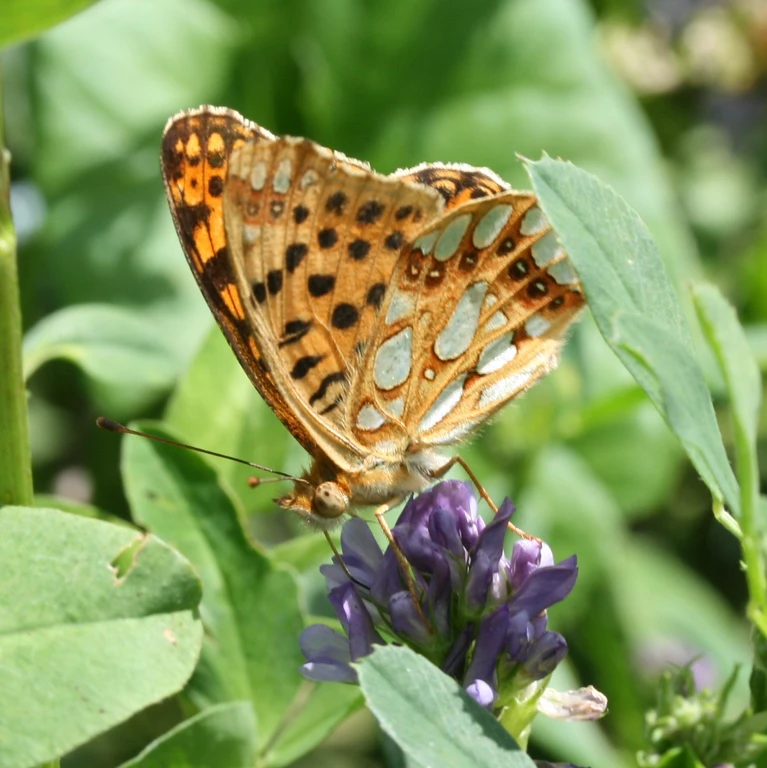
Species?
Issoria lathonia
